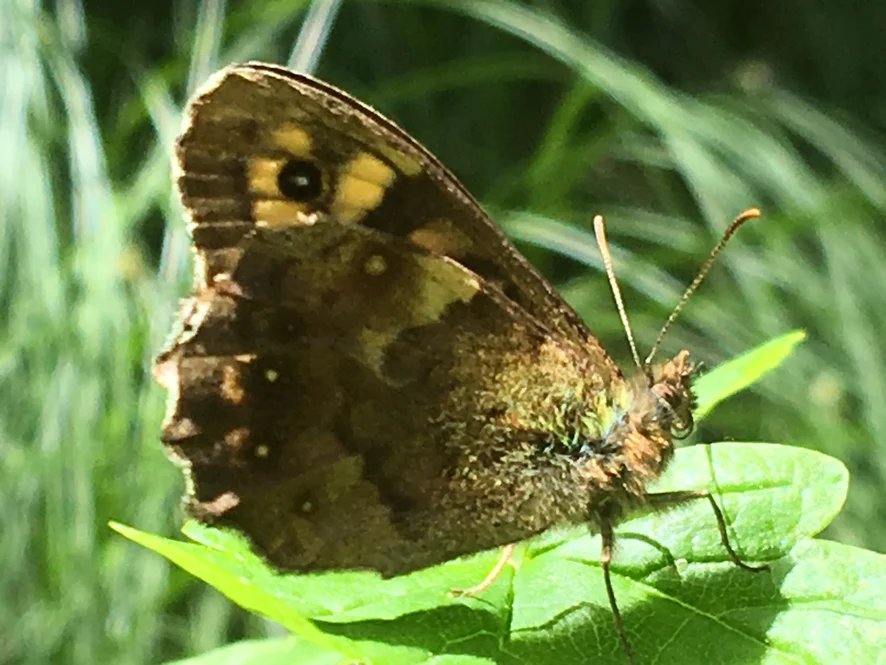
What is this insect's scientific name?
Pararge aegeria
